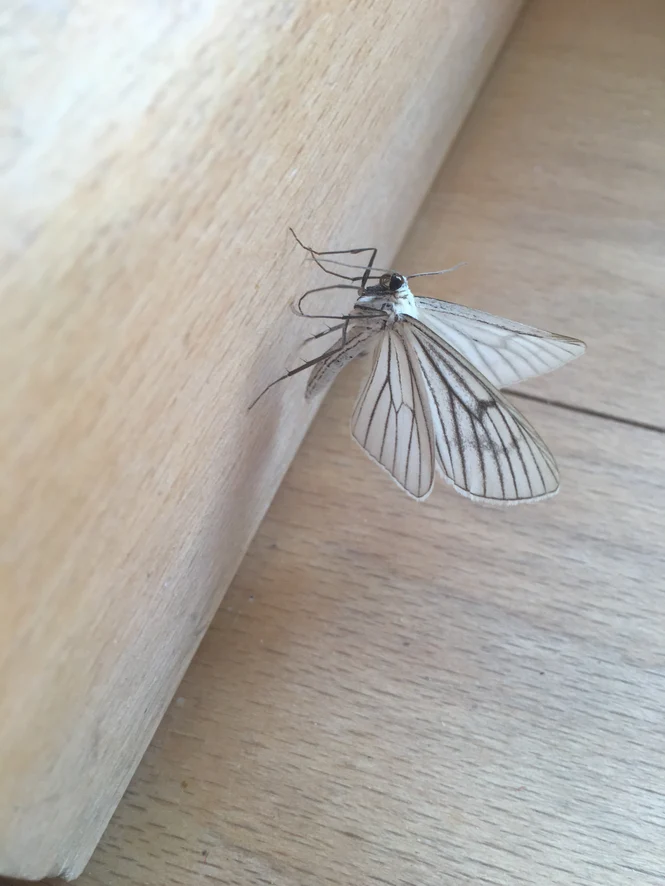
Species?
Siona lineata
